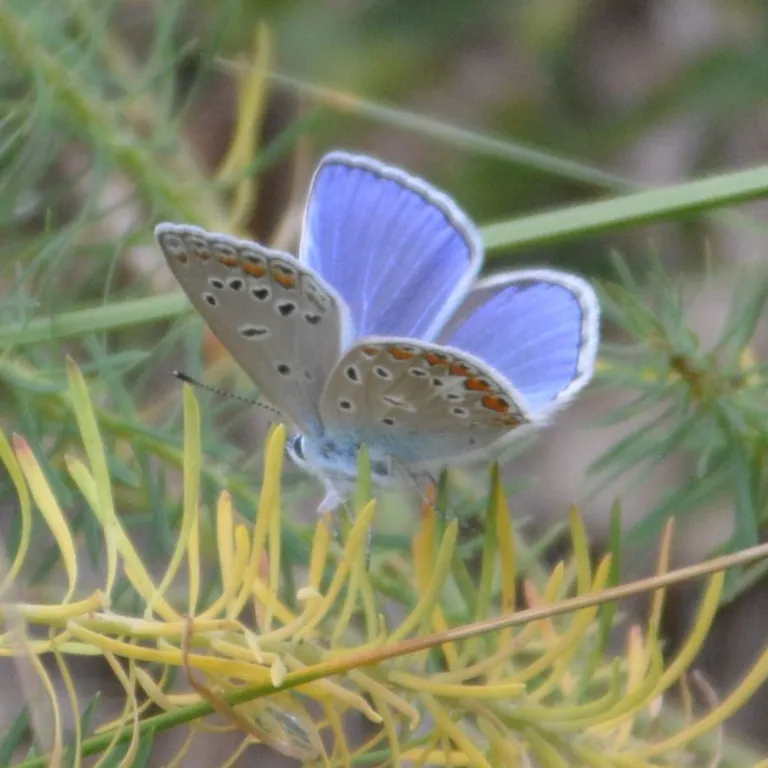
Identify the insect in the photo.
Polyommatus icarus
